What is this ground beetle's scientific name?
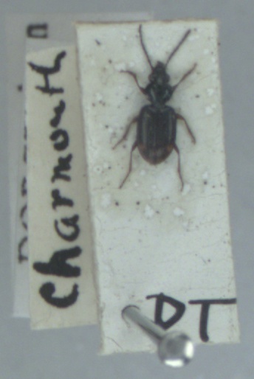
Bembidion lunulatum
